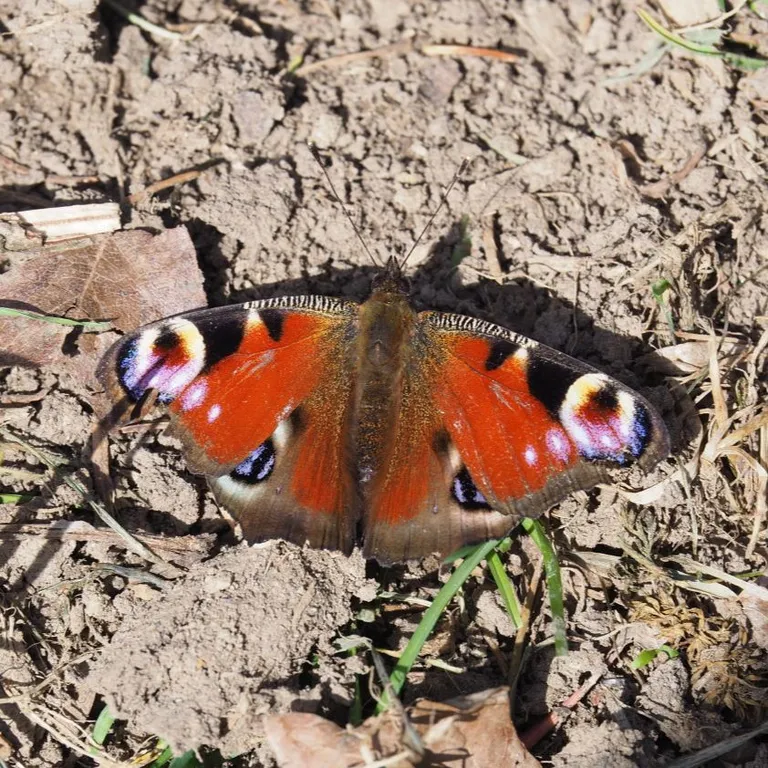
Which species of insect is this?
Aglais io
